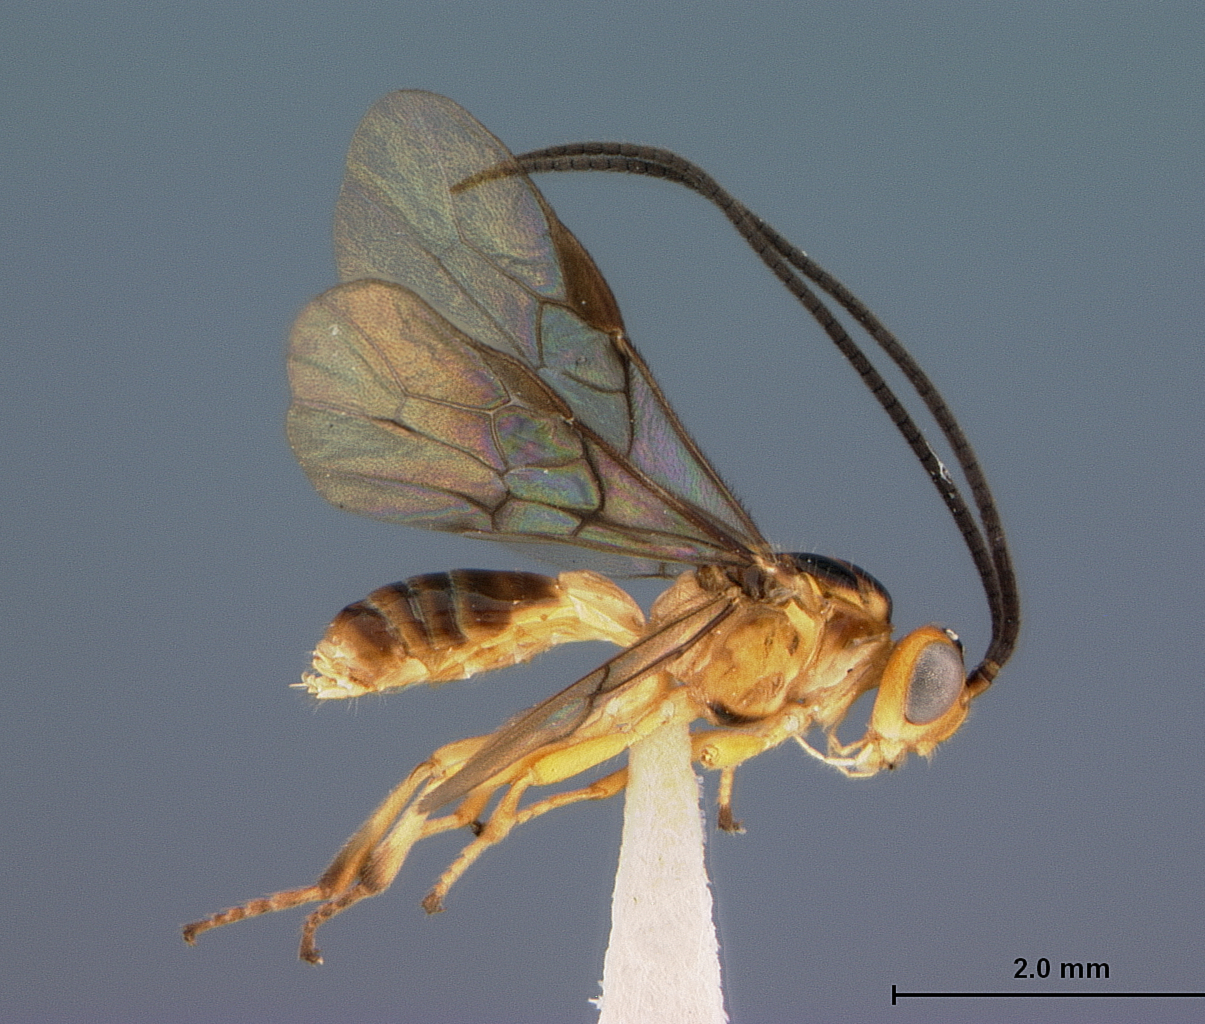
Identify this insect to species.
Opius mombinpraeoptantis
